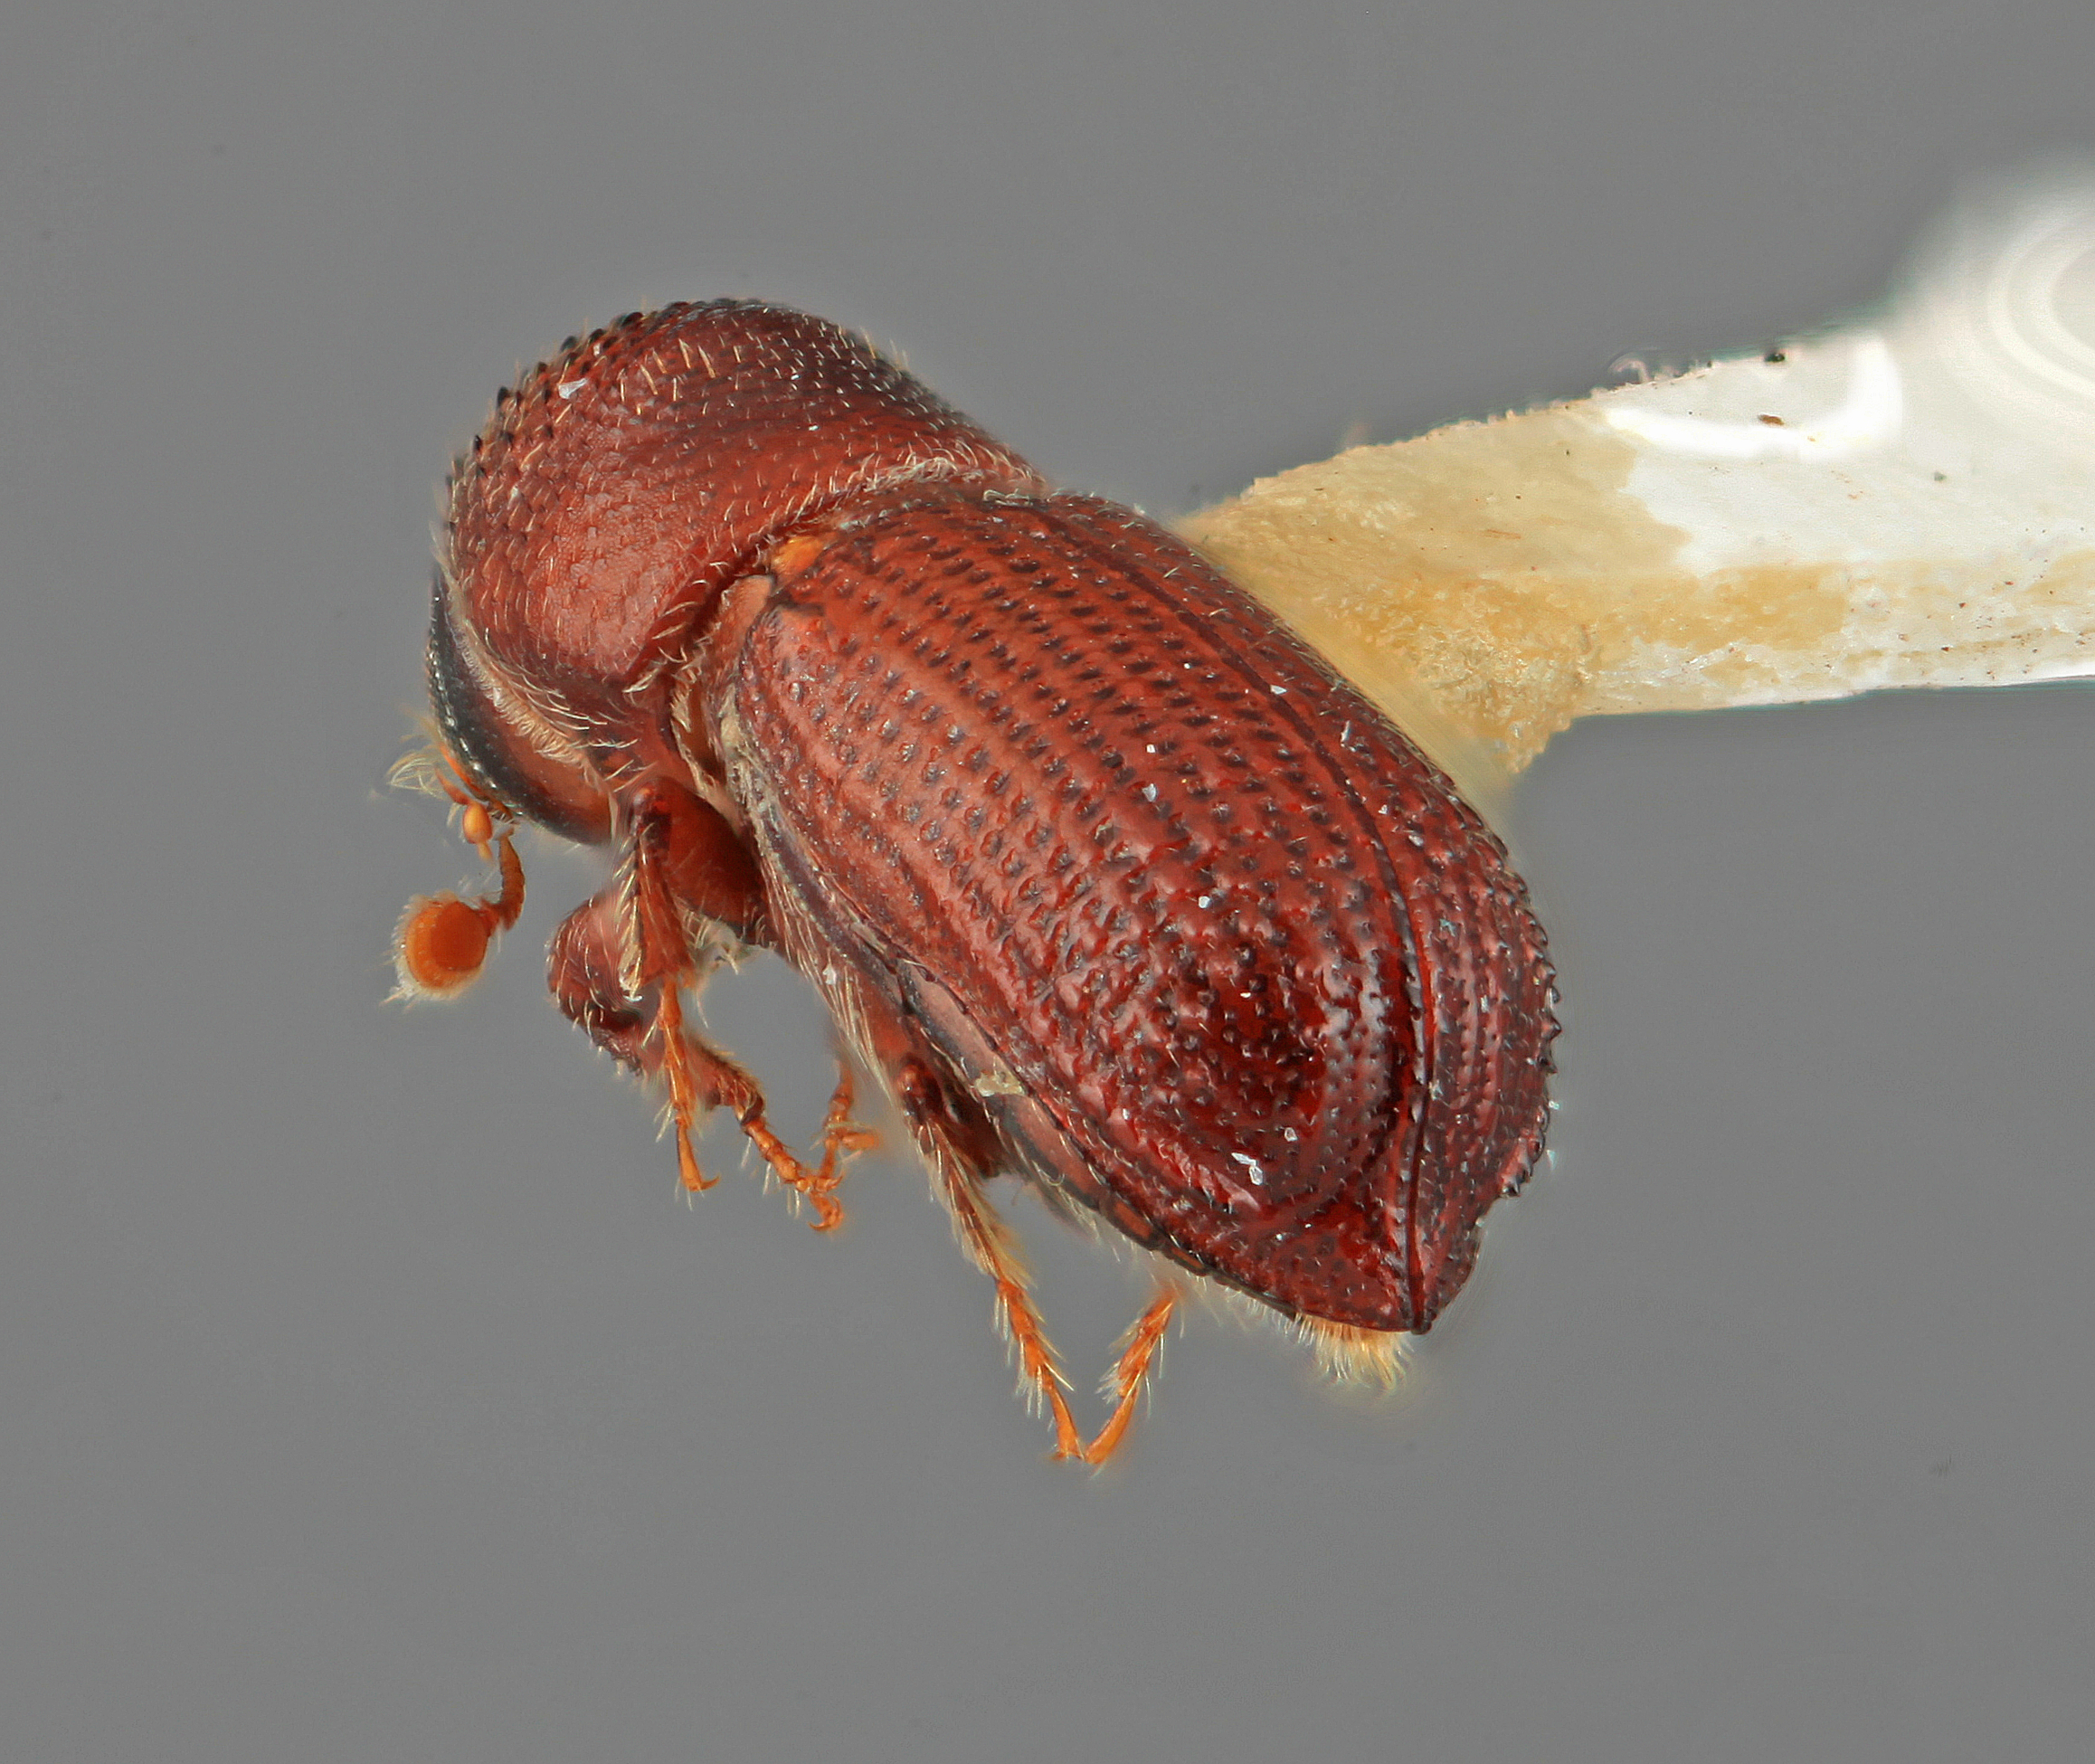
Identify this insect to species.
Hylocurus dilutus
